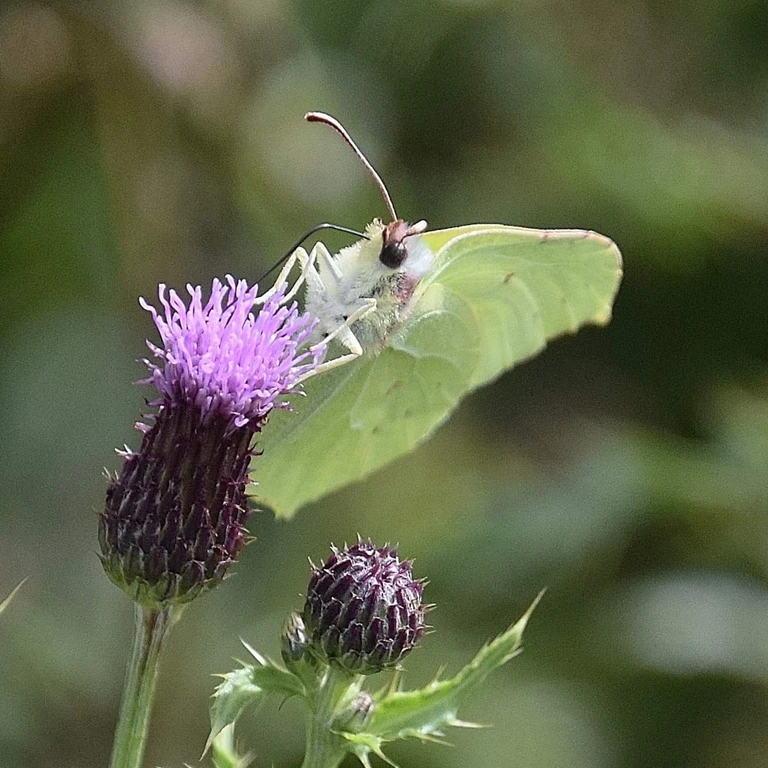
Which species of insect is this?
Gonepteryx rhamni
